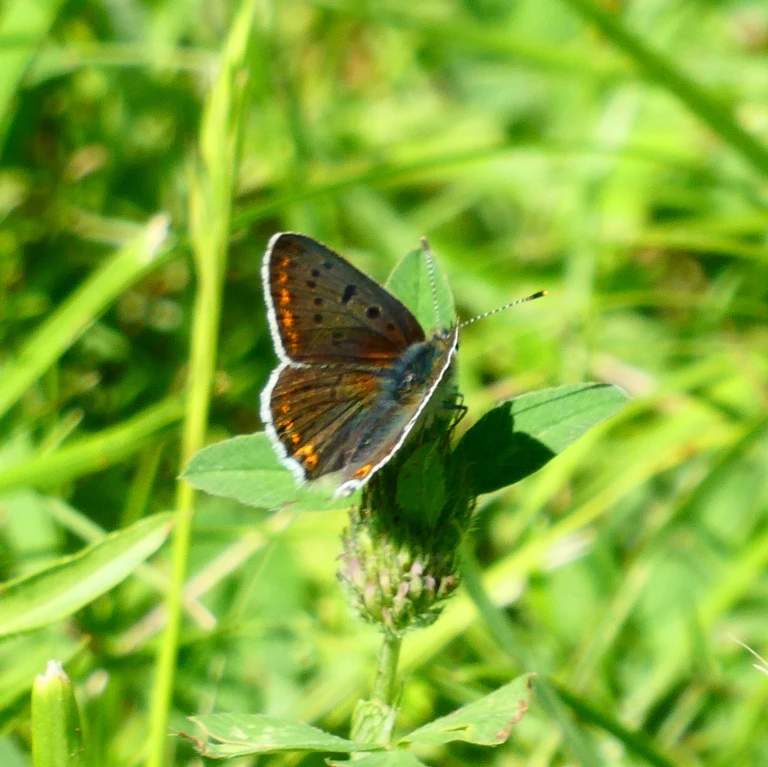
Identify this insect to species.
Lycaena tityrus (also Loweia tityrus)
